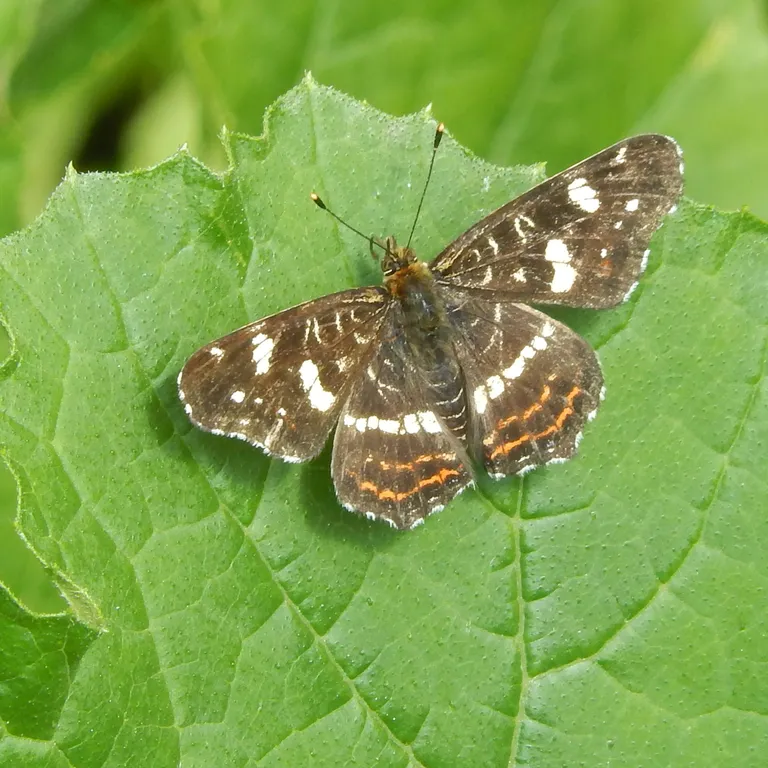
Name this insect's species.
Araschnia levana
